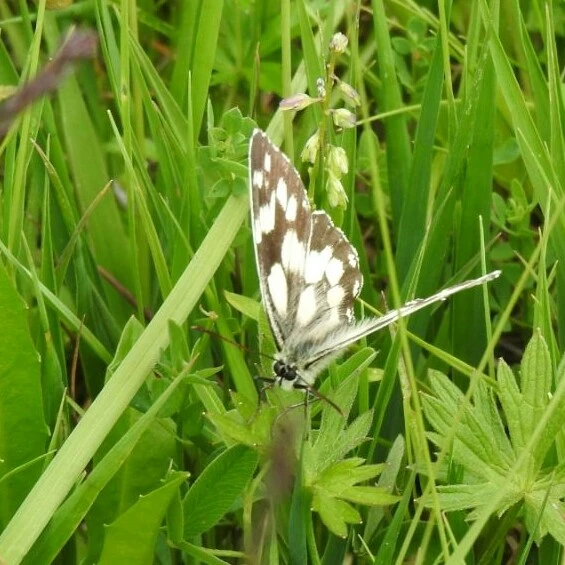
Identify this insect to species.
Melanargia galathea
